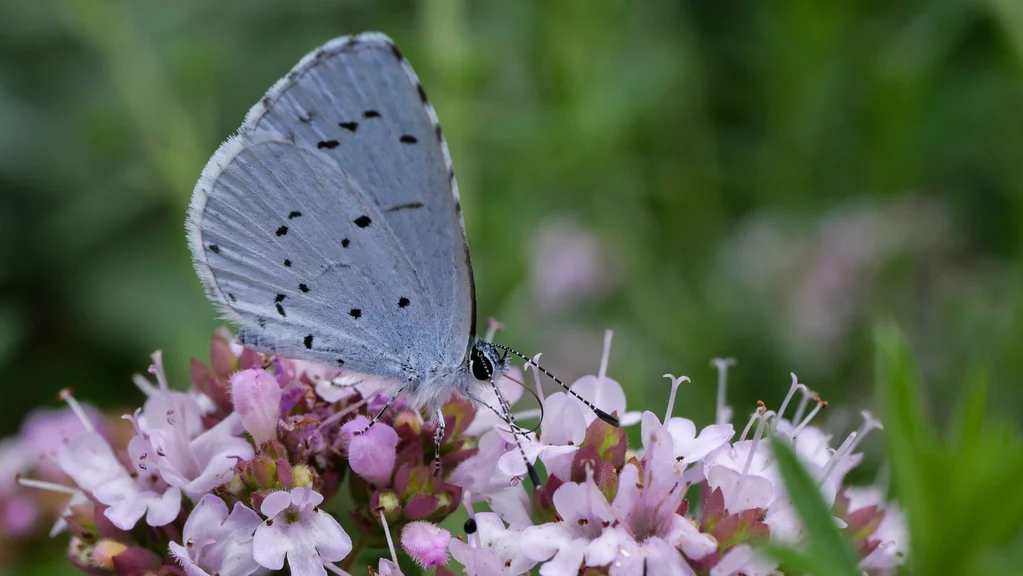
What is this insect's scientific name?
Celastrina argiolus
